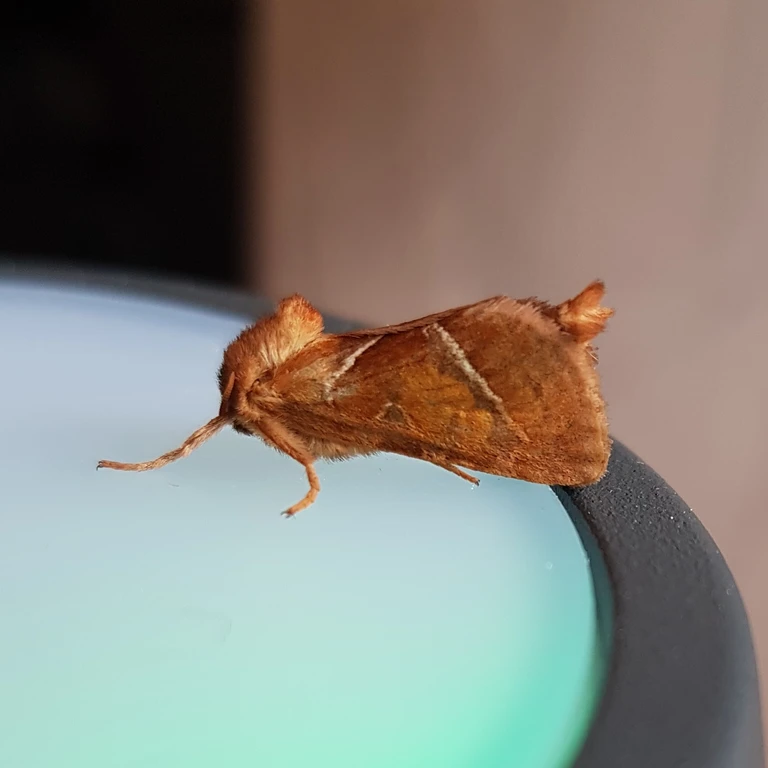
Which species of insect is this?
Triodia sylvina
